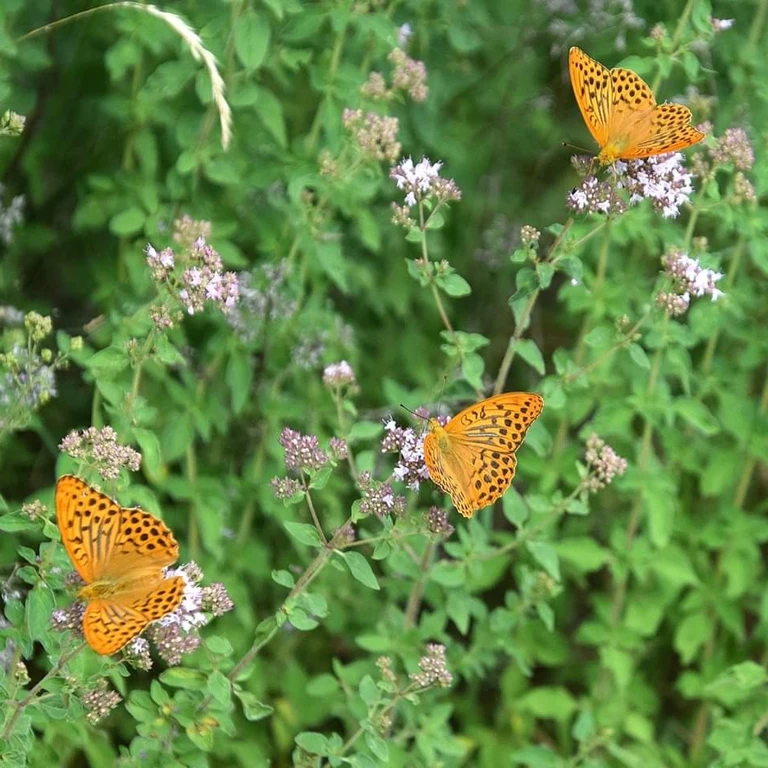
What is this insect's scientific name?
Argynnis paphia
